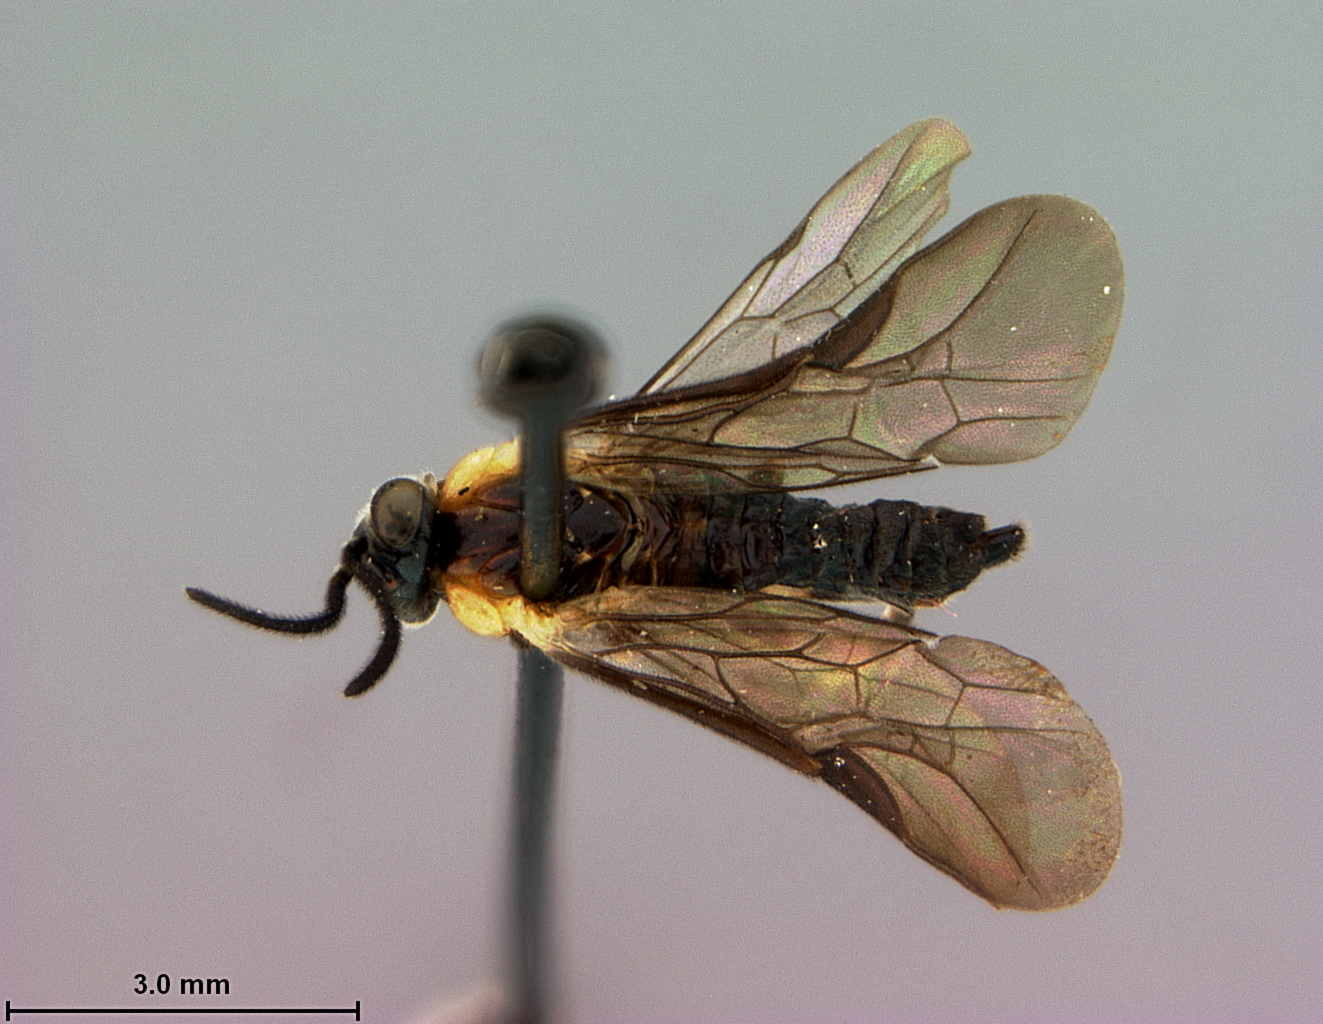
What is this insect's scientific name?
Sphacophilus panitus
